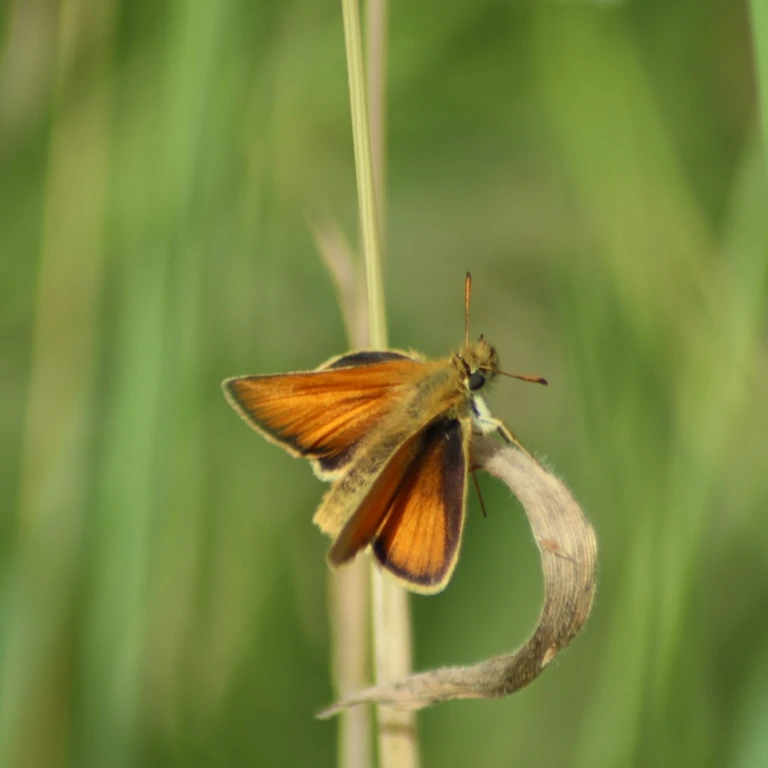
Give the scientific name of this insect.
Thymelicus lineola
